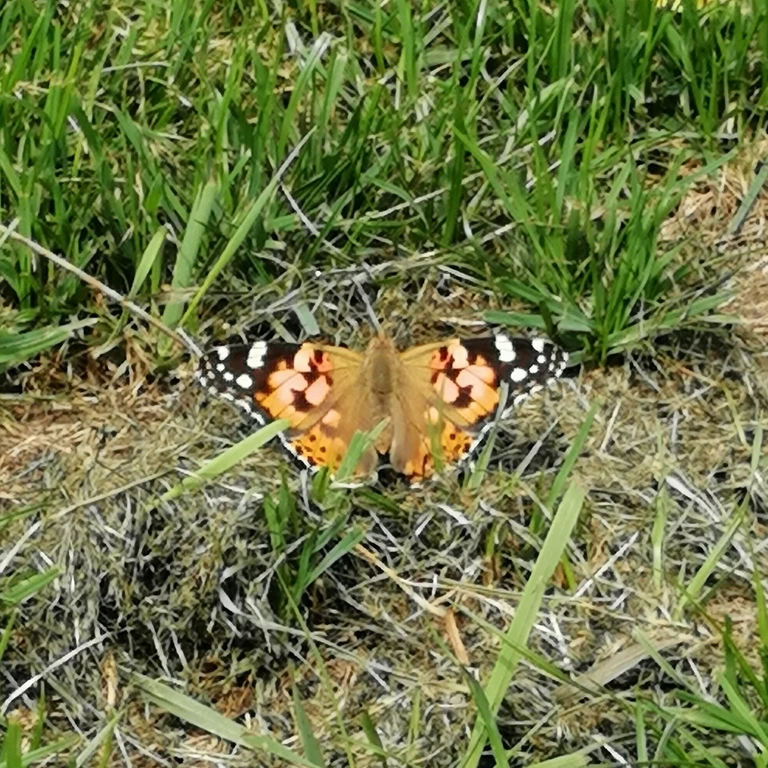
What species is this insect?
Vanessa cardui
